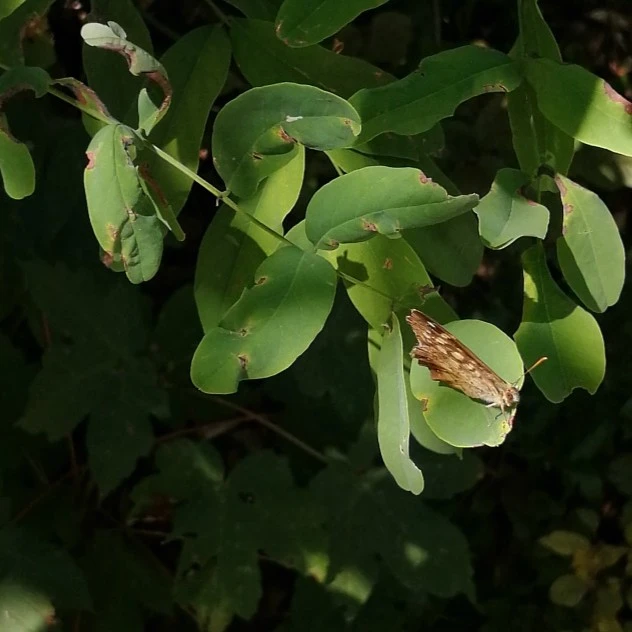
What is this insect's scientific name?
Pararge aegeria
